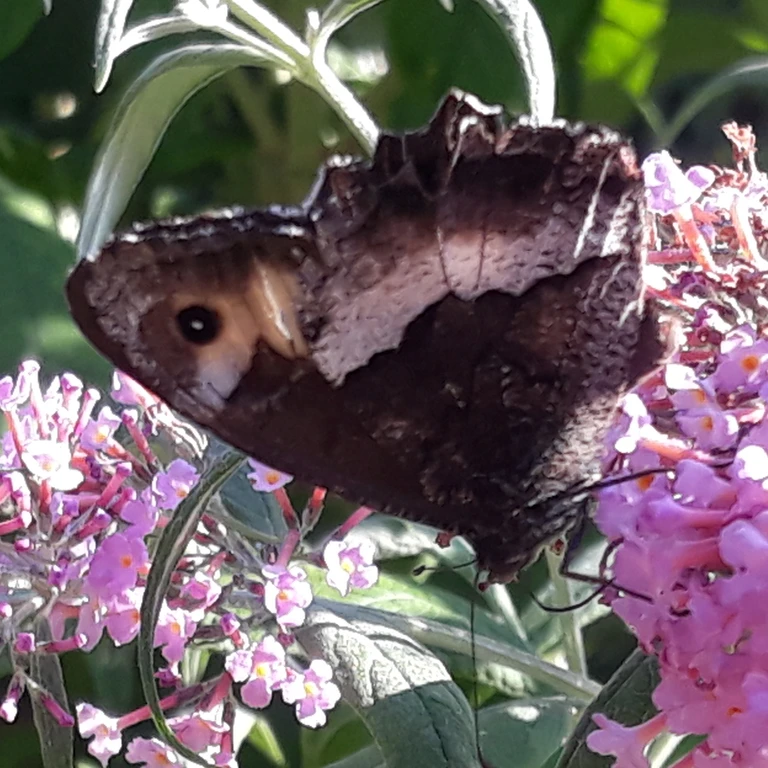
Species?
Hipparchia fagi
